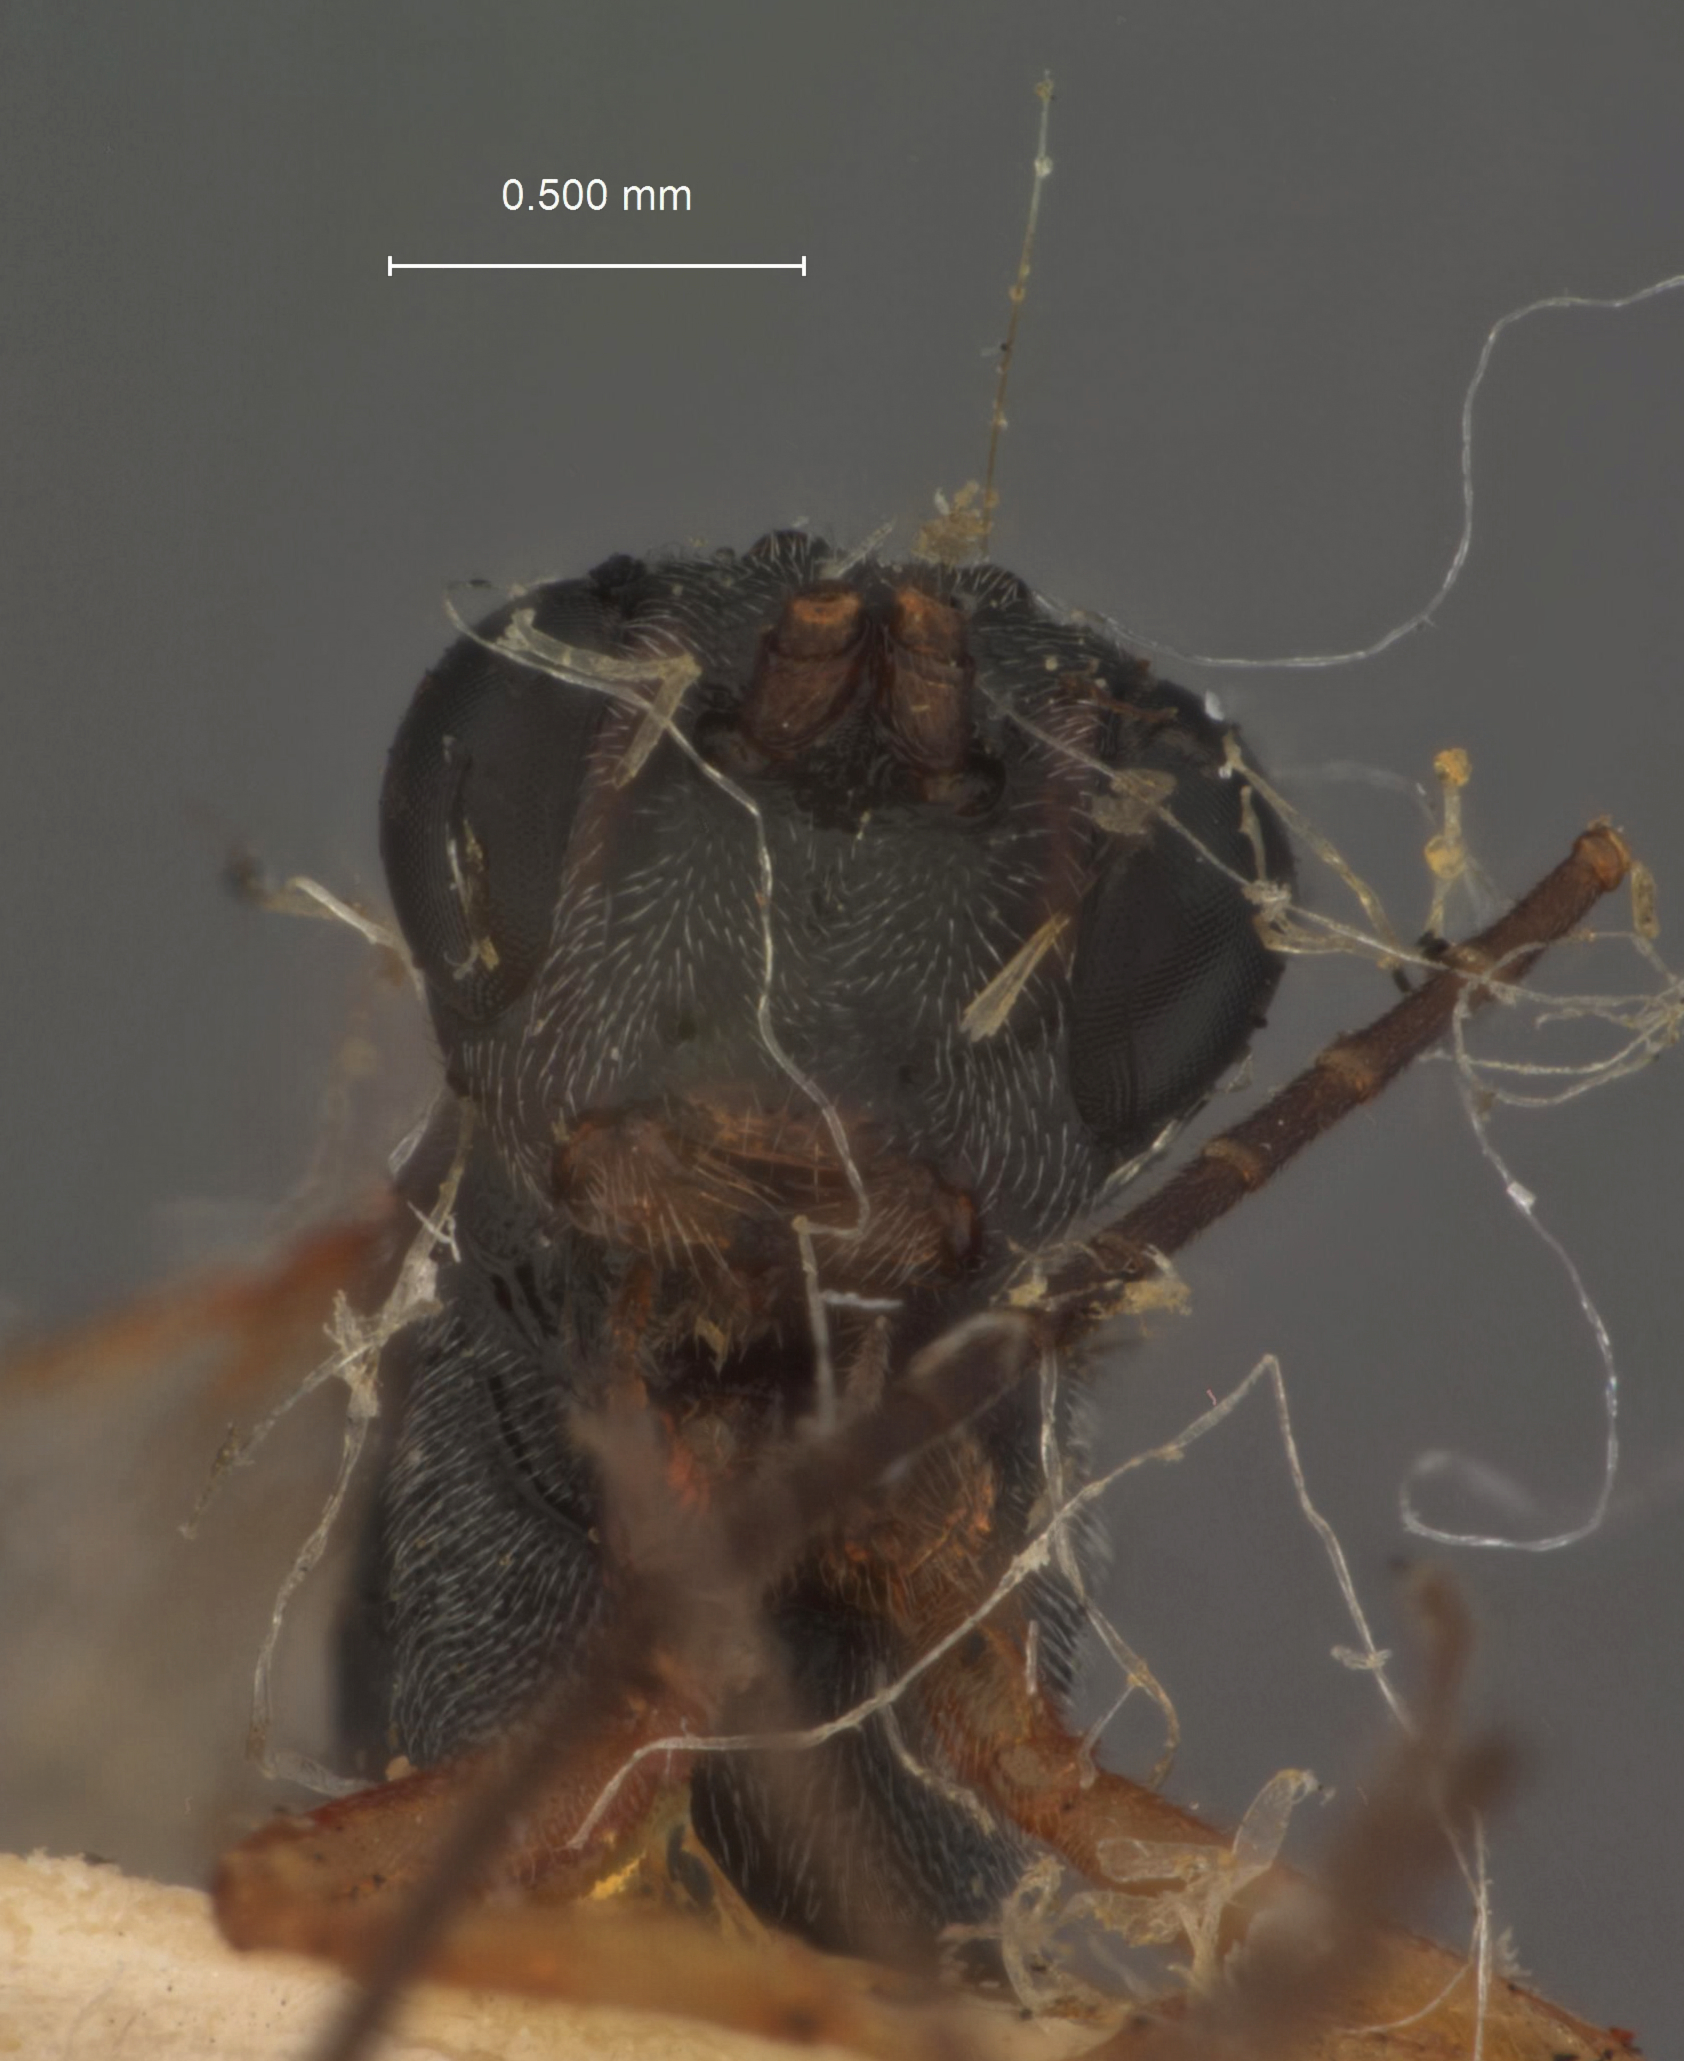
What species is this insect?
Cremastus mordellistenae
